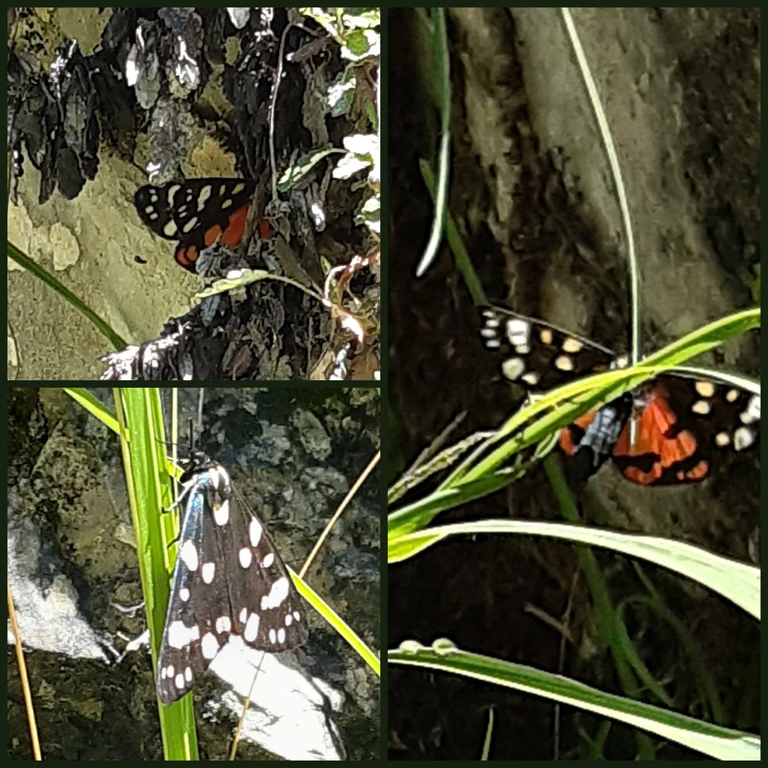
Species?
Callimorpha dominula
